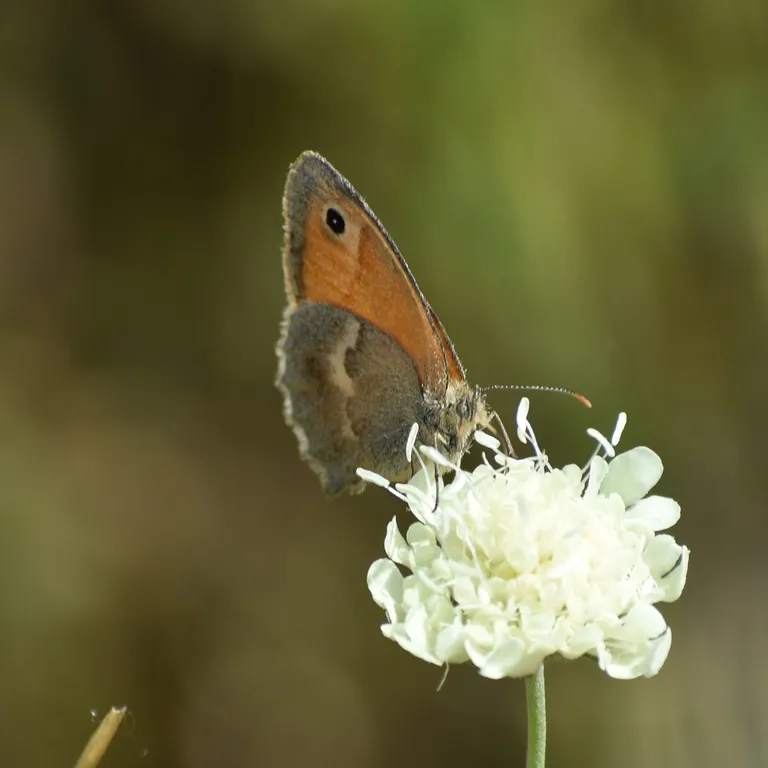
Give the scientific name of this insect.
Coenonympha pamphilus
